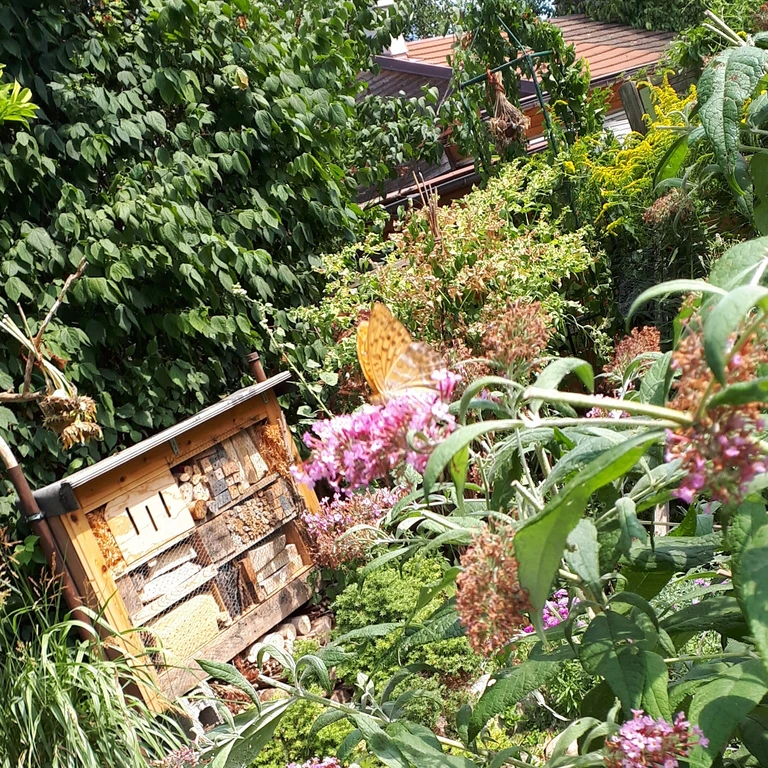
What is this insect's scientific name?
Argynnis paphia
